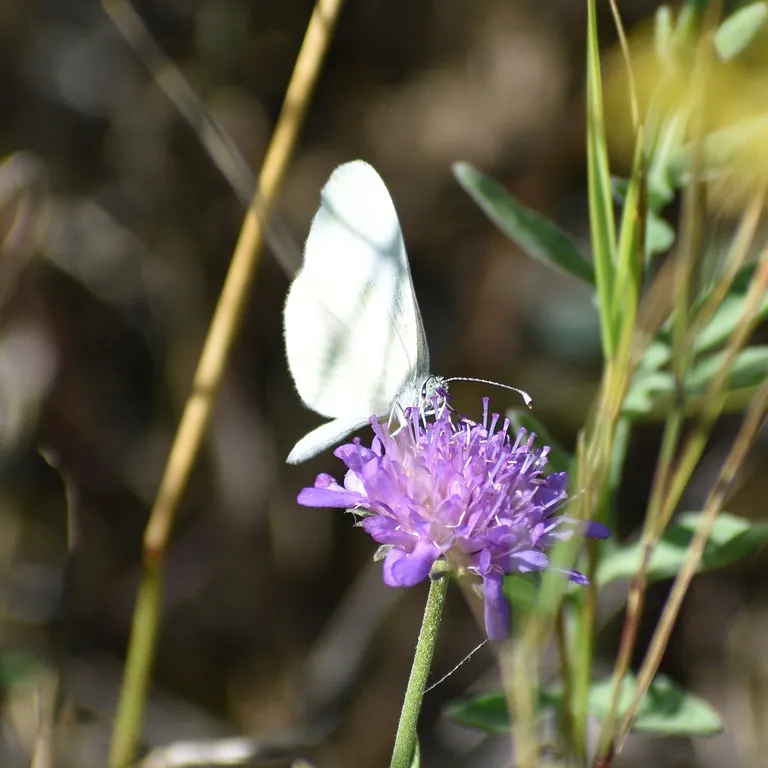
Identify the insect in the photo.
Leptidea sinapis/juvernica
